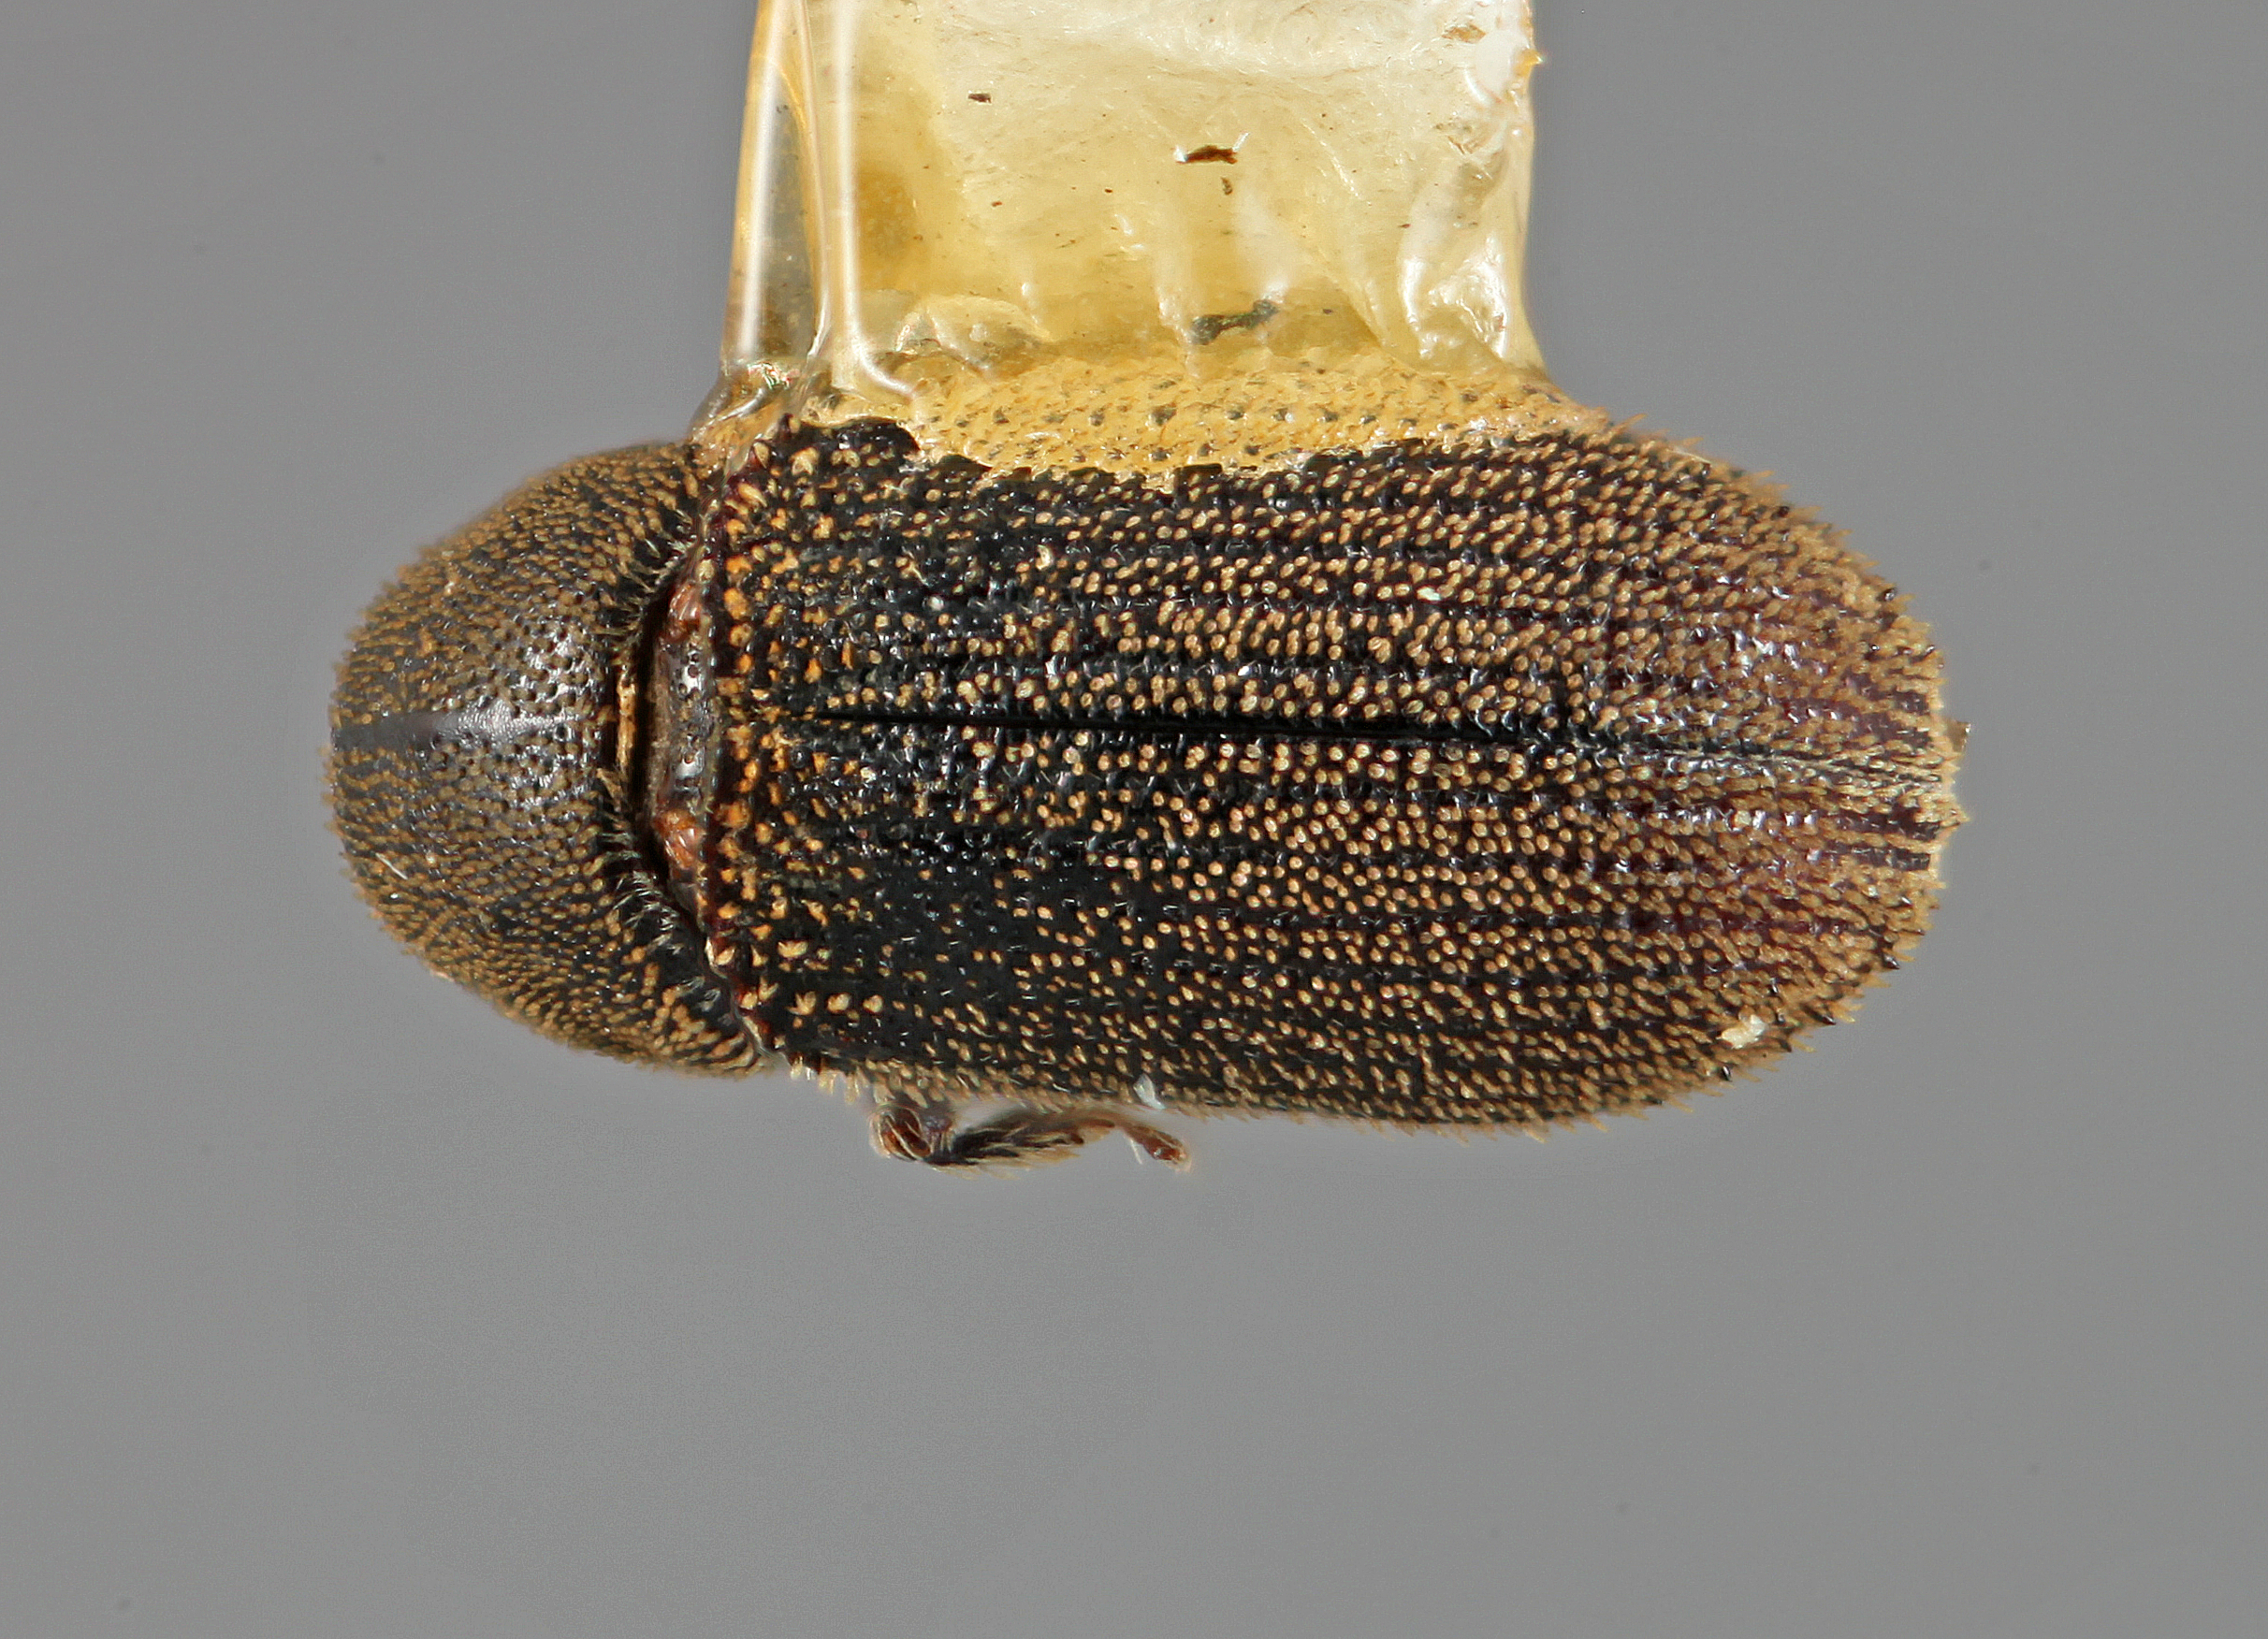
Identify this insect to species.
Carphoborus pinicolens
